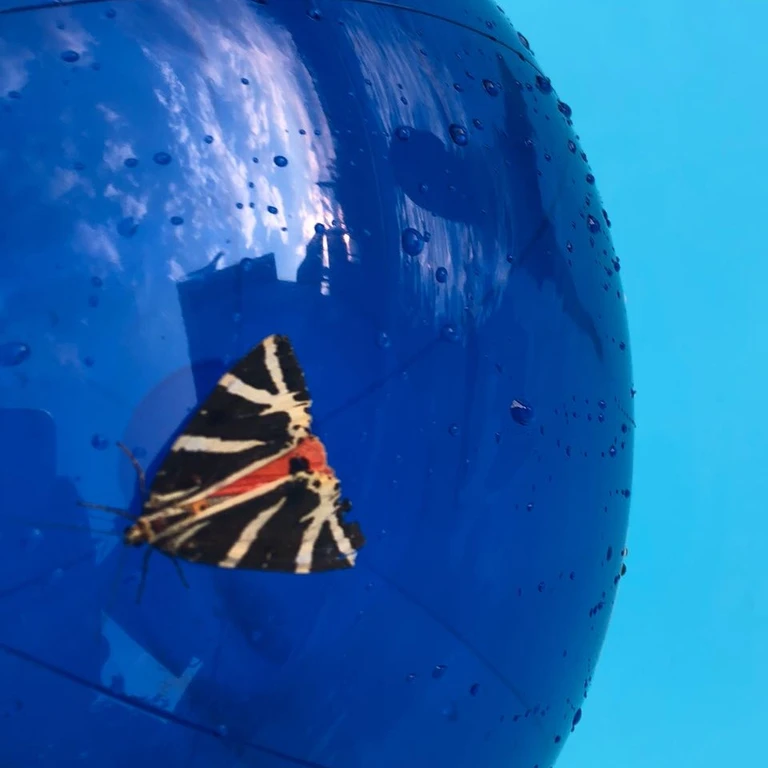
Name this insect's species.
Euplagia quadripunctaria
